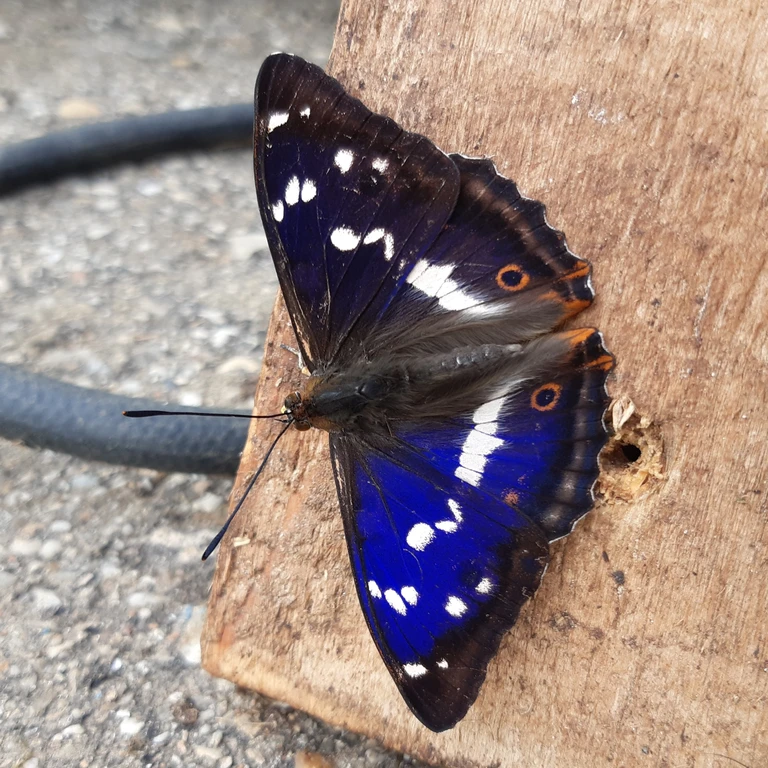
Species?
Apatura iris
